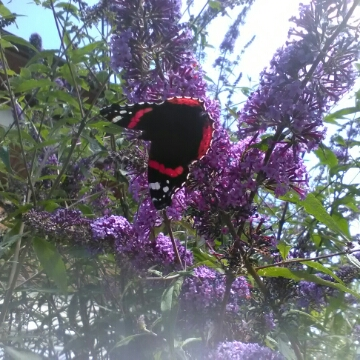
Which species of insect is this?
Vanessa atalanta
